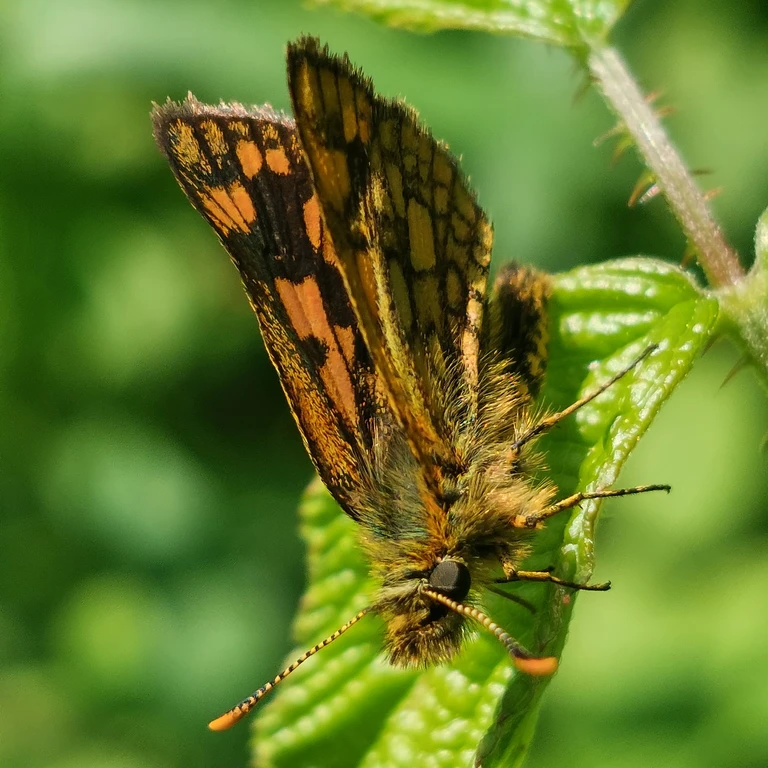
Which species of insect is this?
Carterocephalus palaemon
